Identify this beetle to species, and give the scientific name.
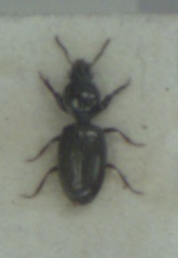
Dyschirius aeneus
